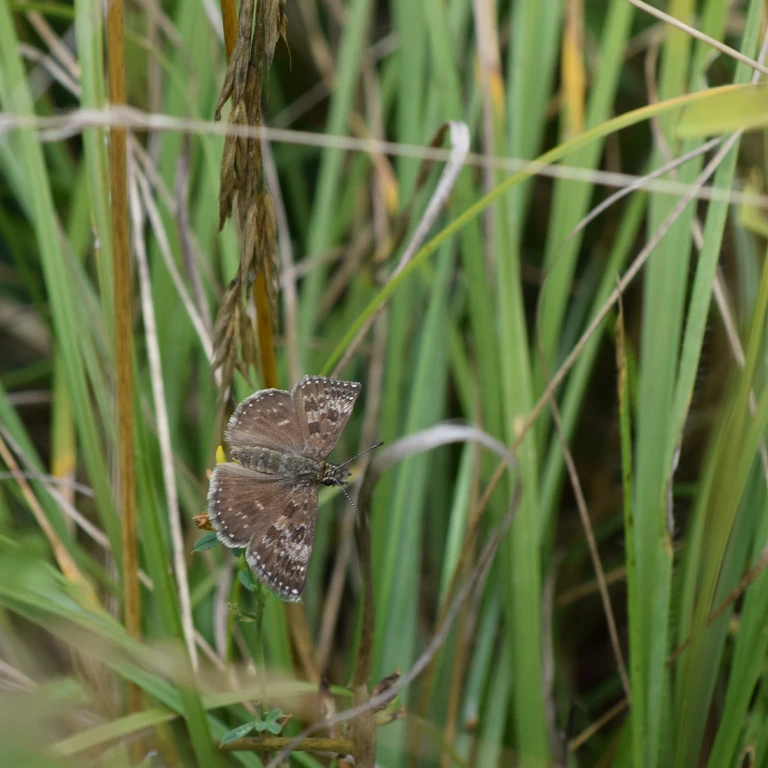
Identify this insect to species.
Erynnis tages
